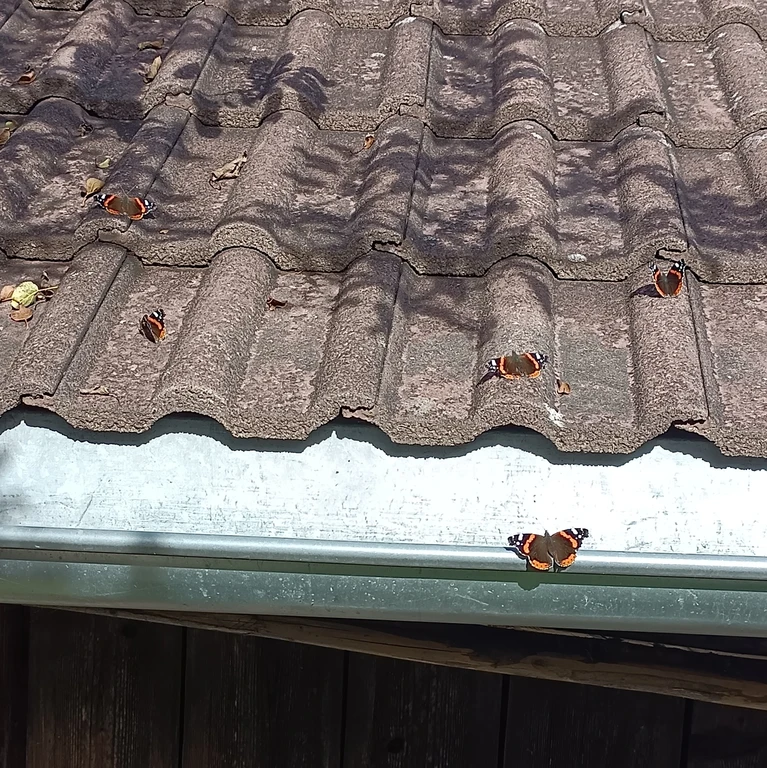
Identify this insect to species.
Vanessa atalanta
